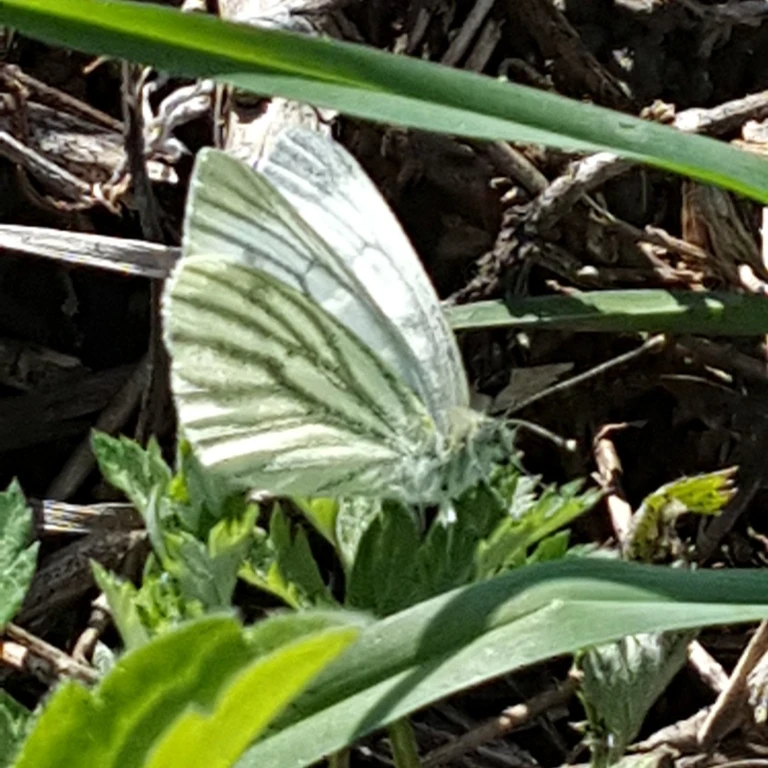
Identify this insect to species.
Pieris napi
